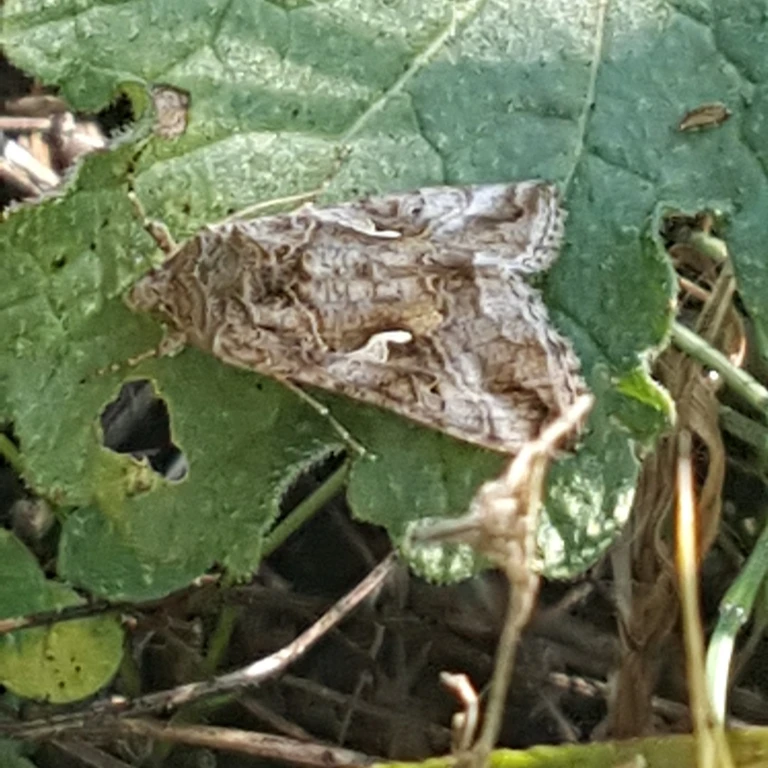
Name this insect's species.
Autographa gamma
